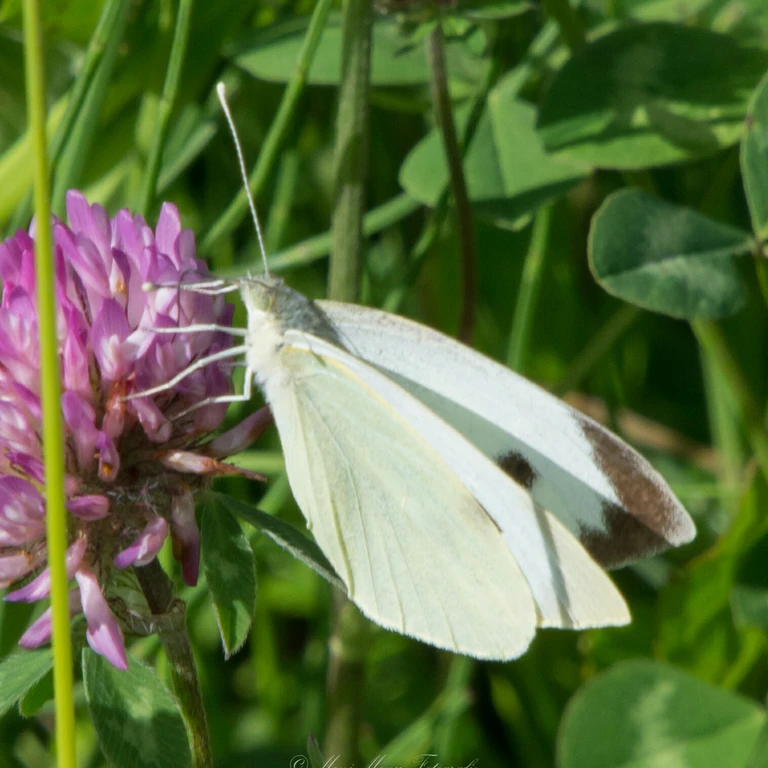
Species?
Pieris brassicae
